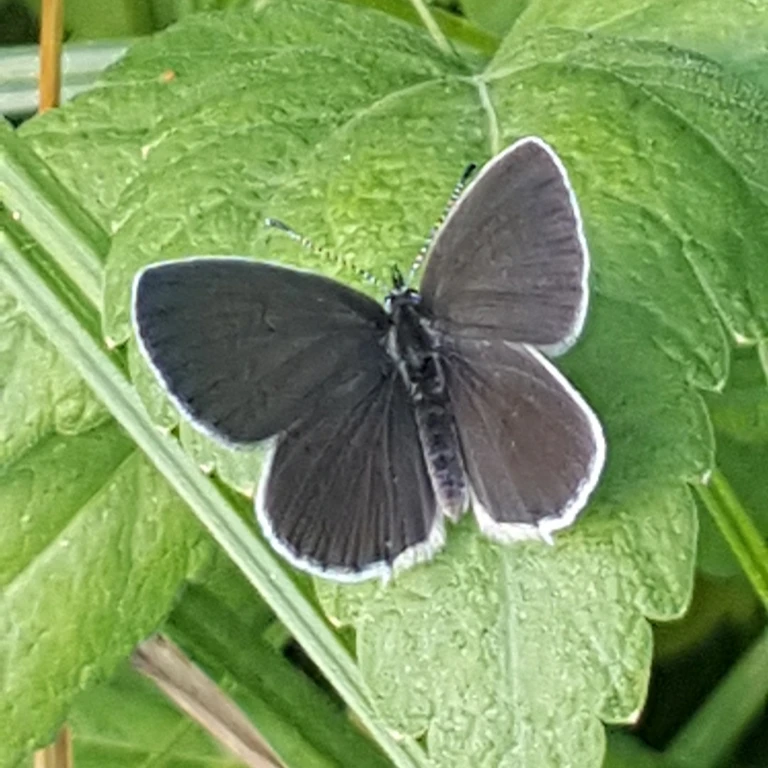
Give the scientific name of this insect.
Cupido decolorata (also Elkalyce decolorata)
